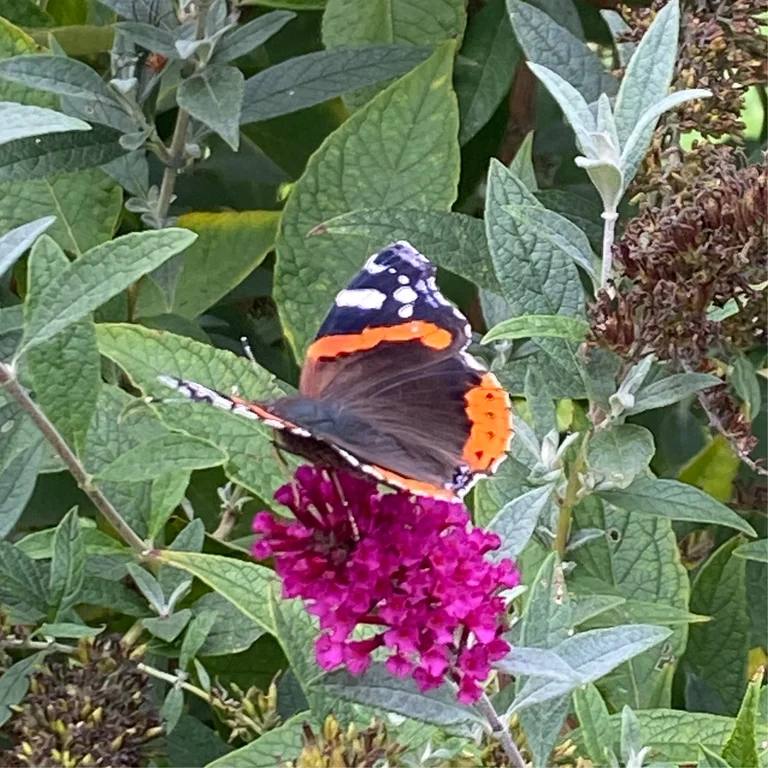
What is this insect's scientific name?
Vanessa atalanta
